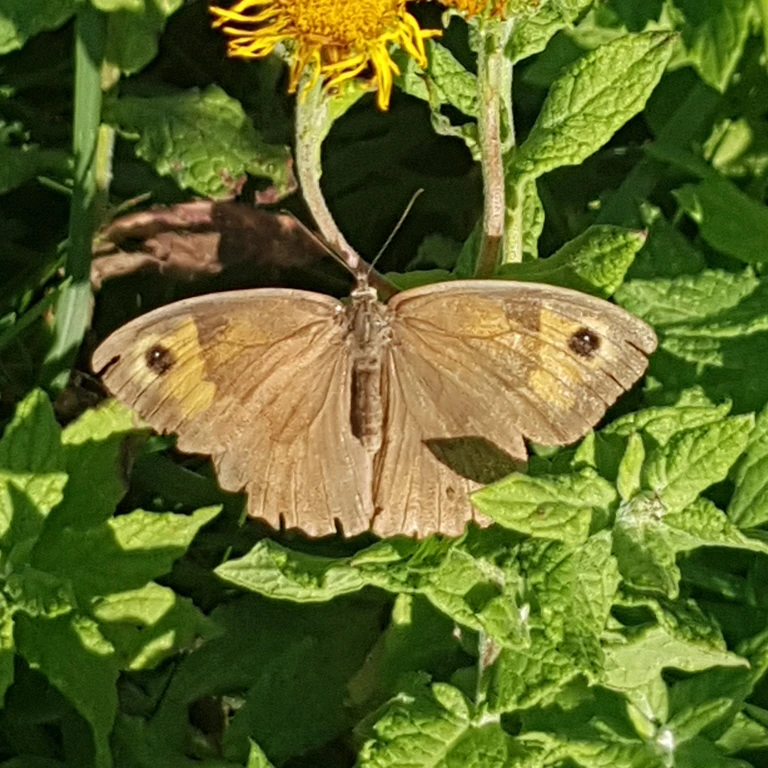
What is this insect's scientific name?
Maniola jurtina
